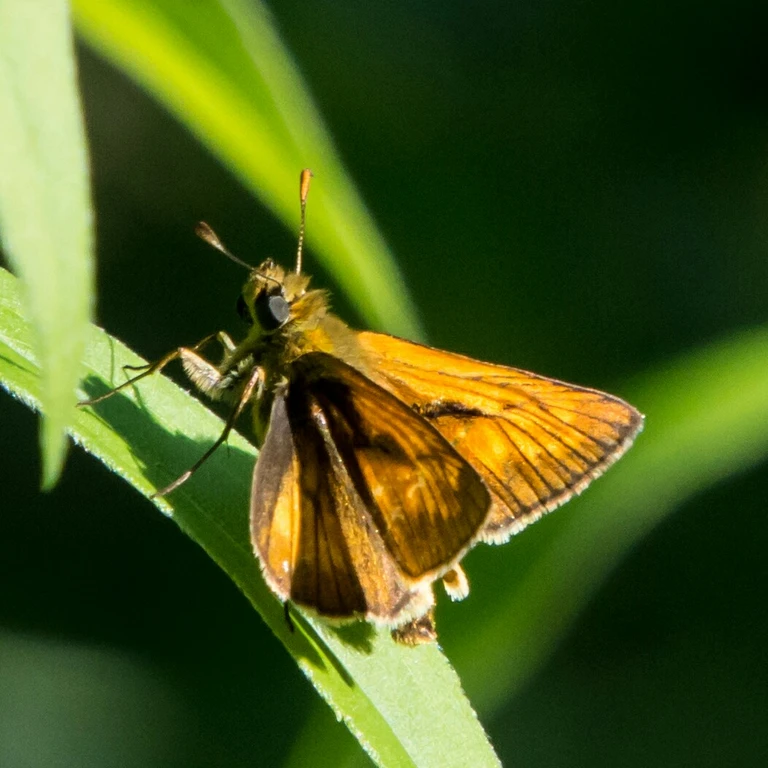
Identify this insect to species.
Ochlodes sylvanus (also Ochlodes venata)
